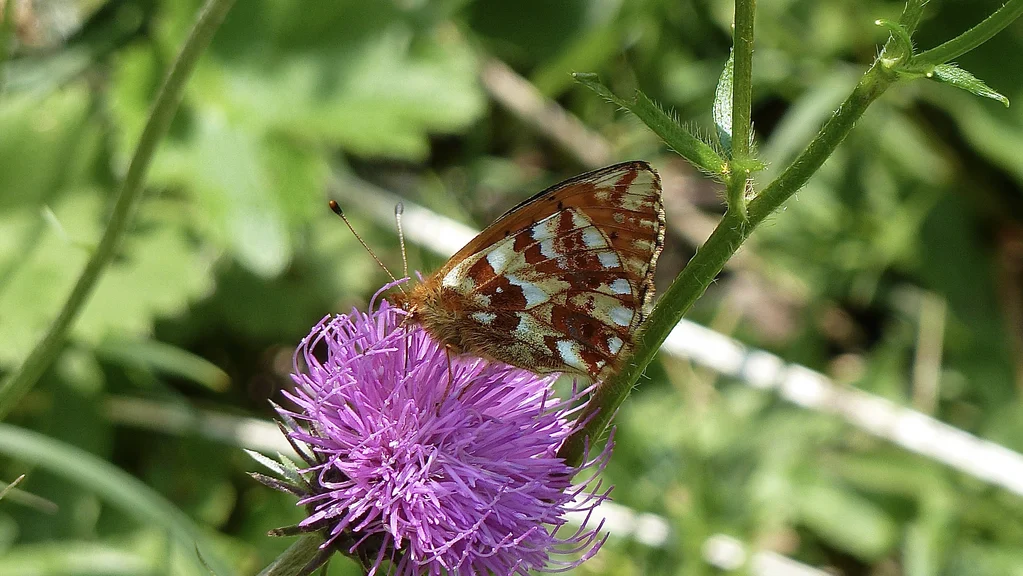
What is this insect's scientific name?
Boloria aquilonaris
